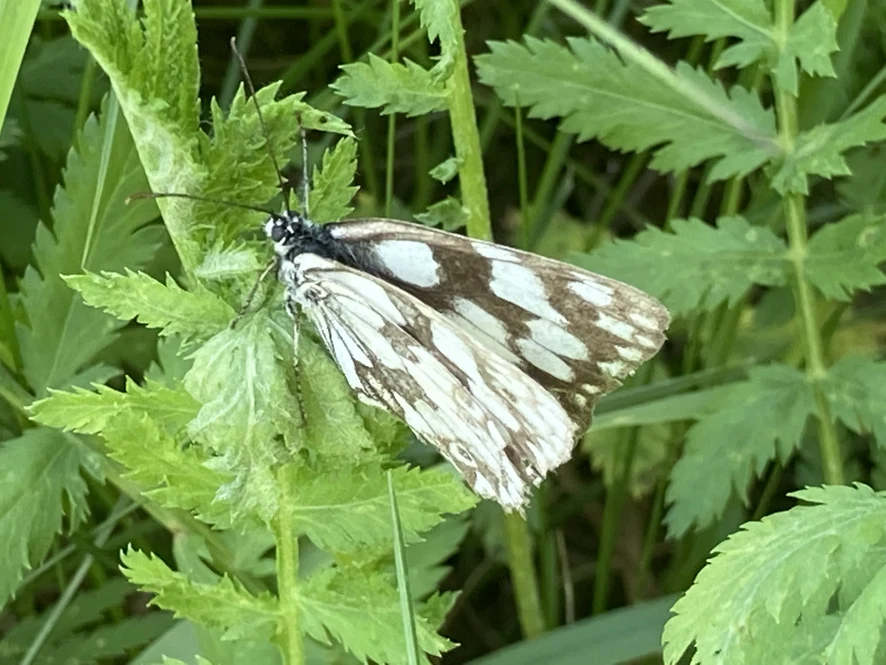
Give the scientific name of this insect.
Melanargia galathea
